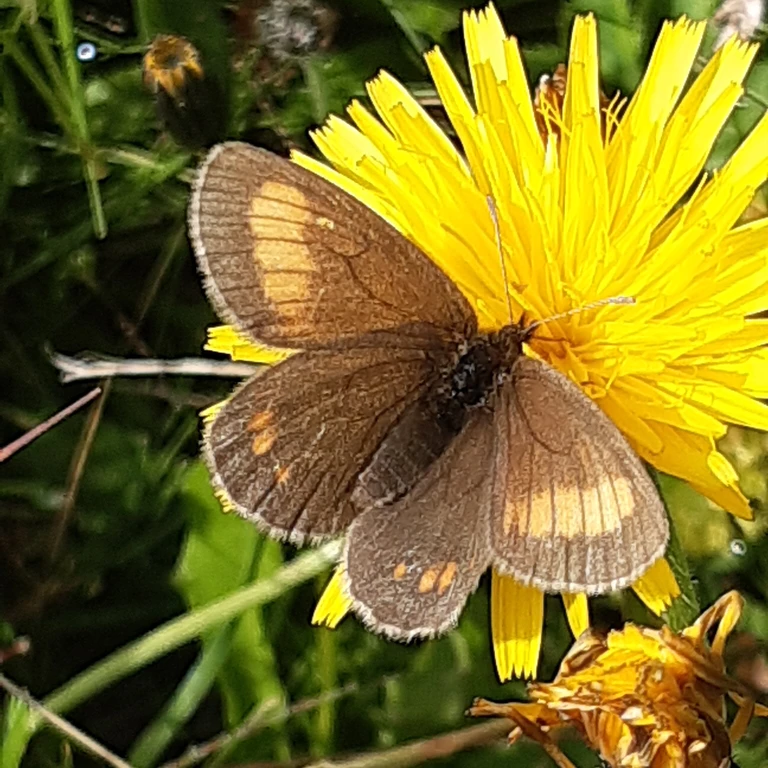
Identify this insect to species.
Erebia pharte
